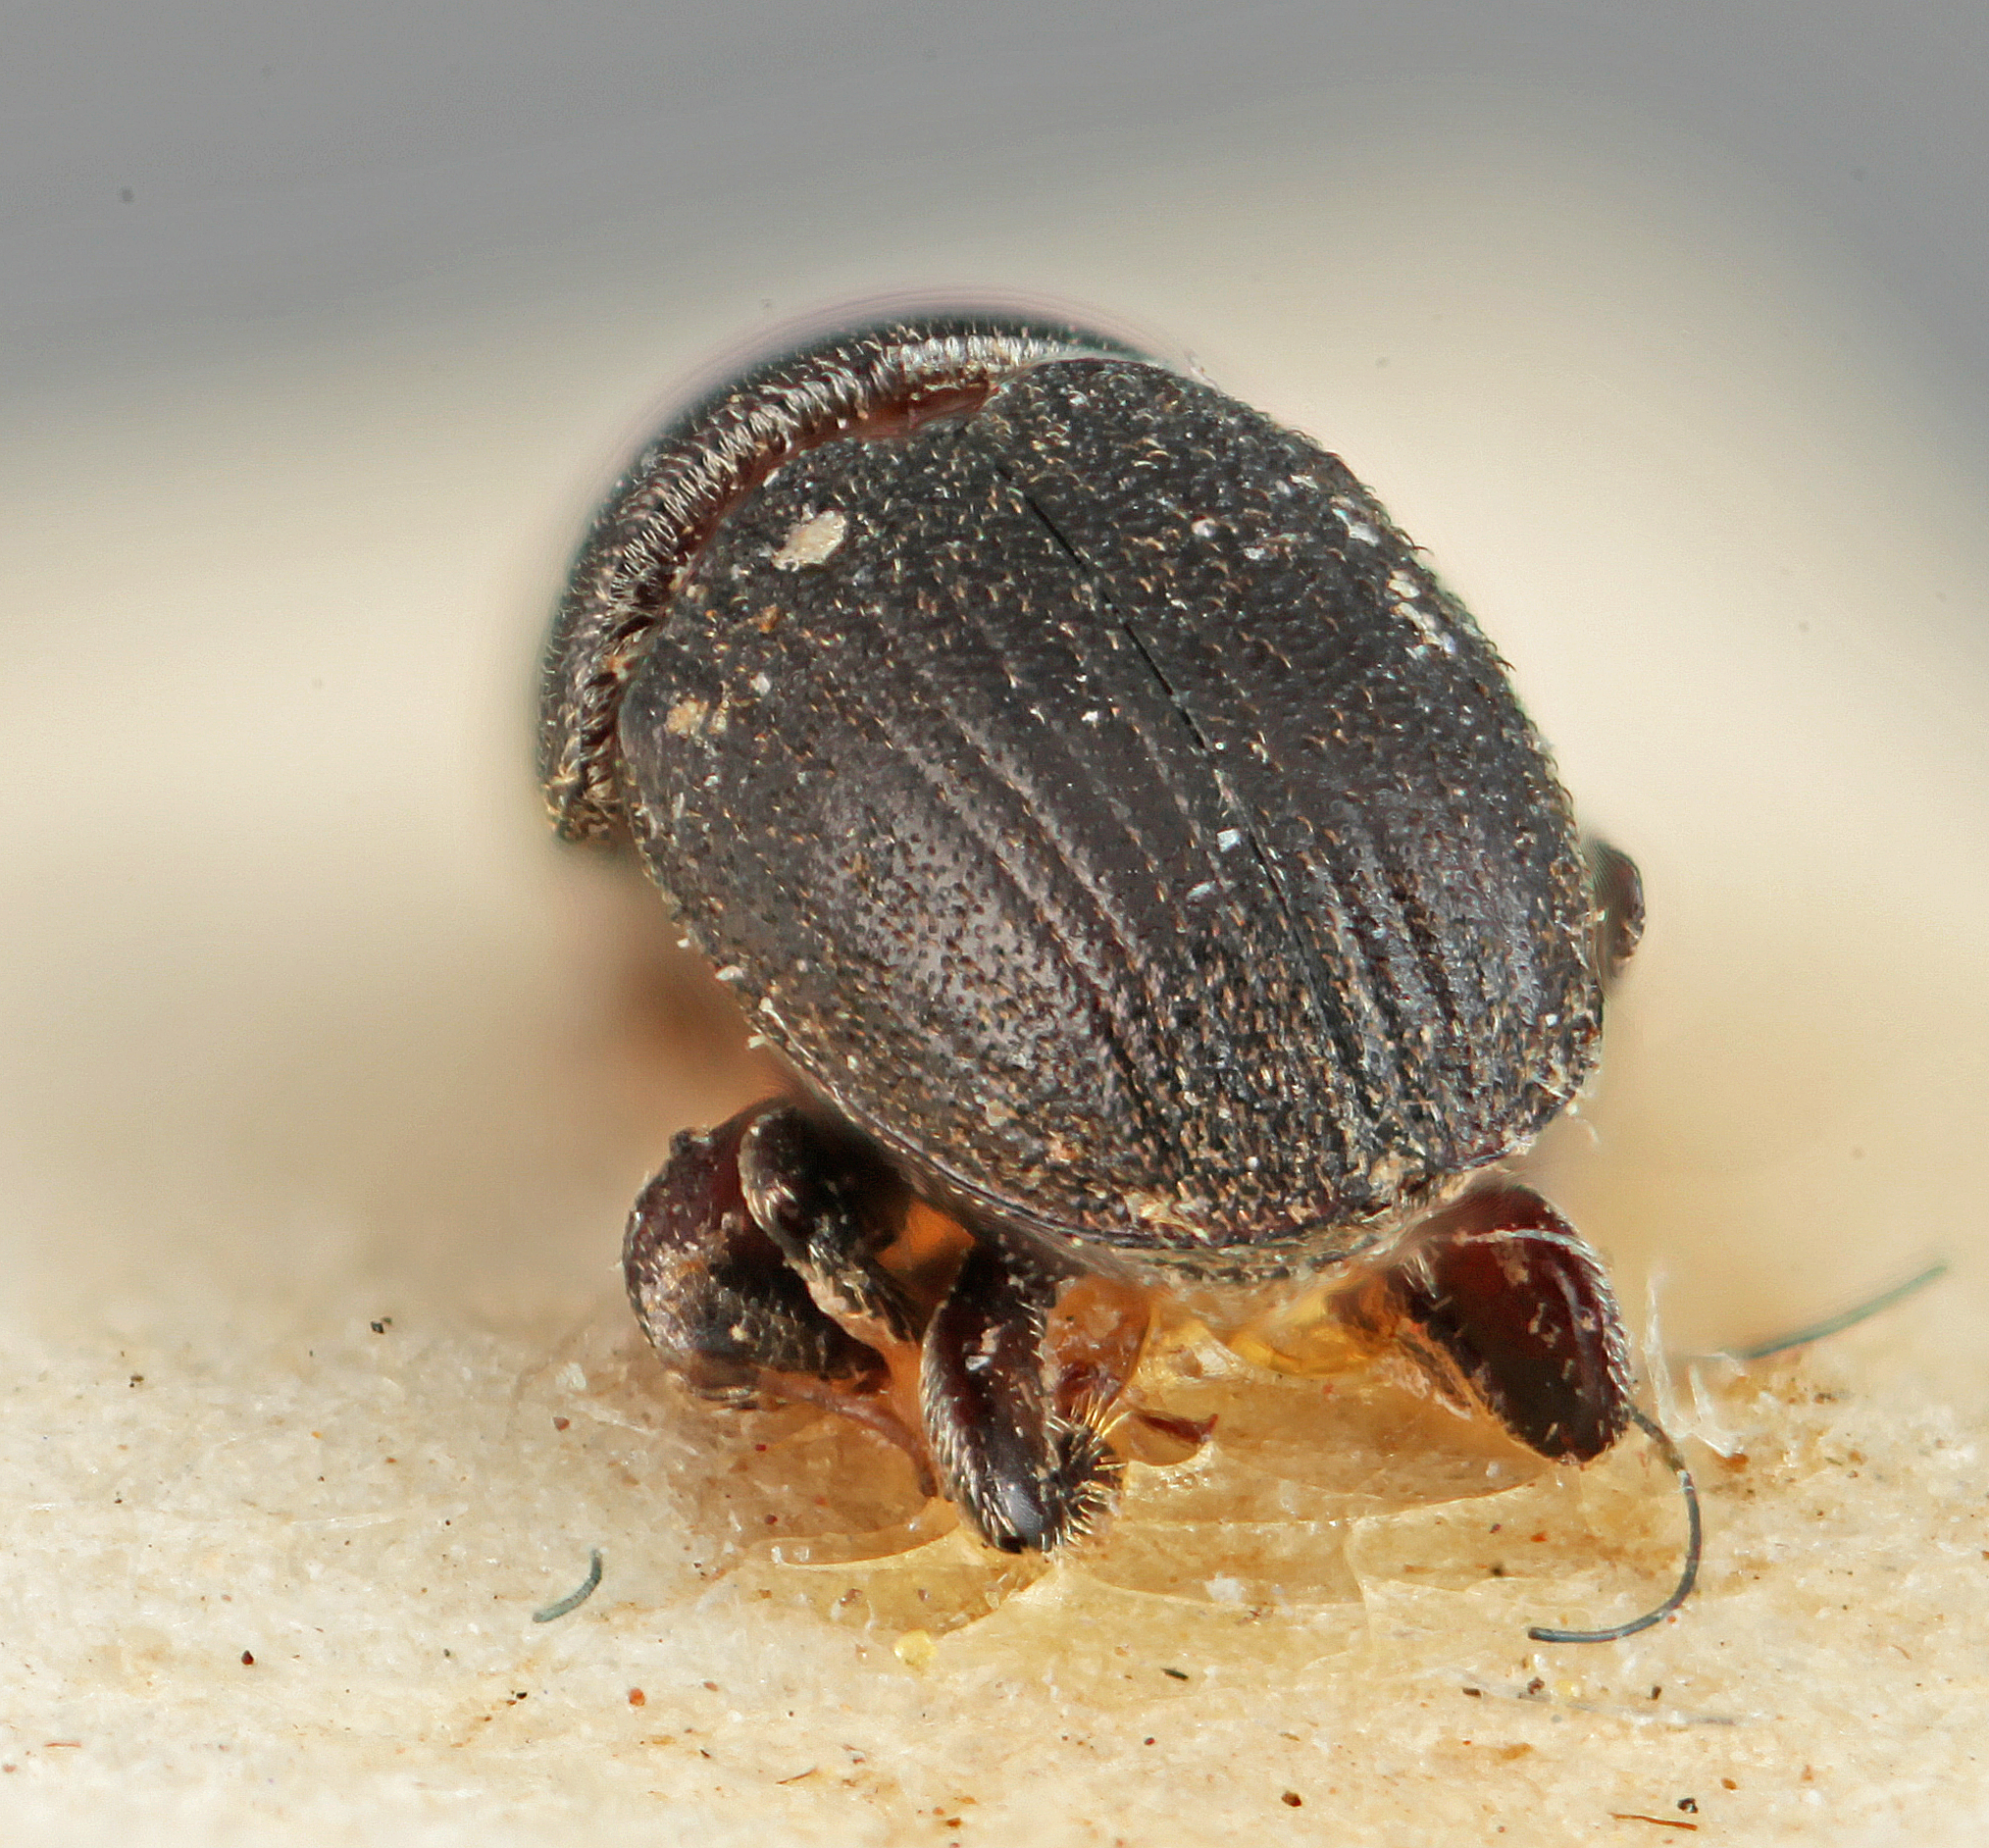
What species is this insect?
Loganius similis
